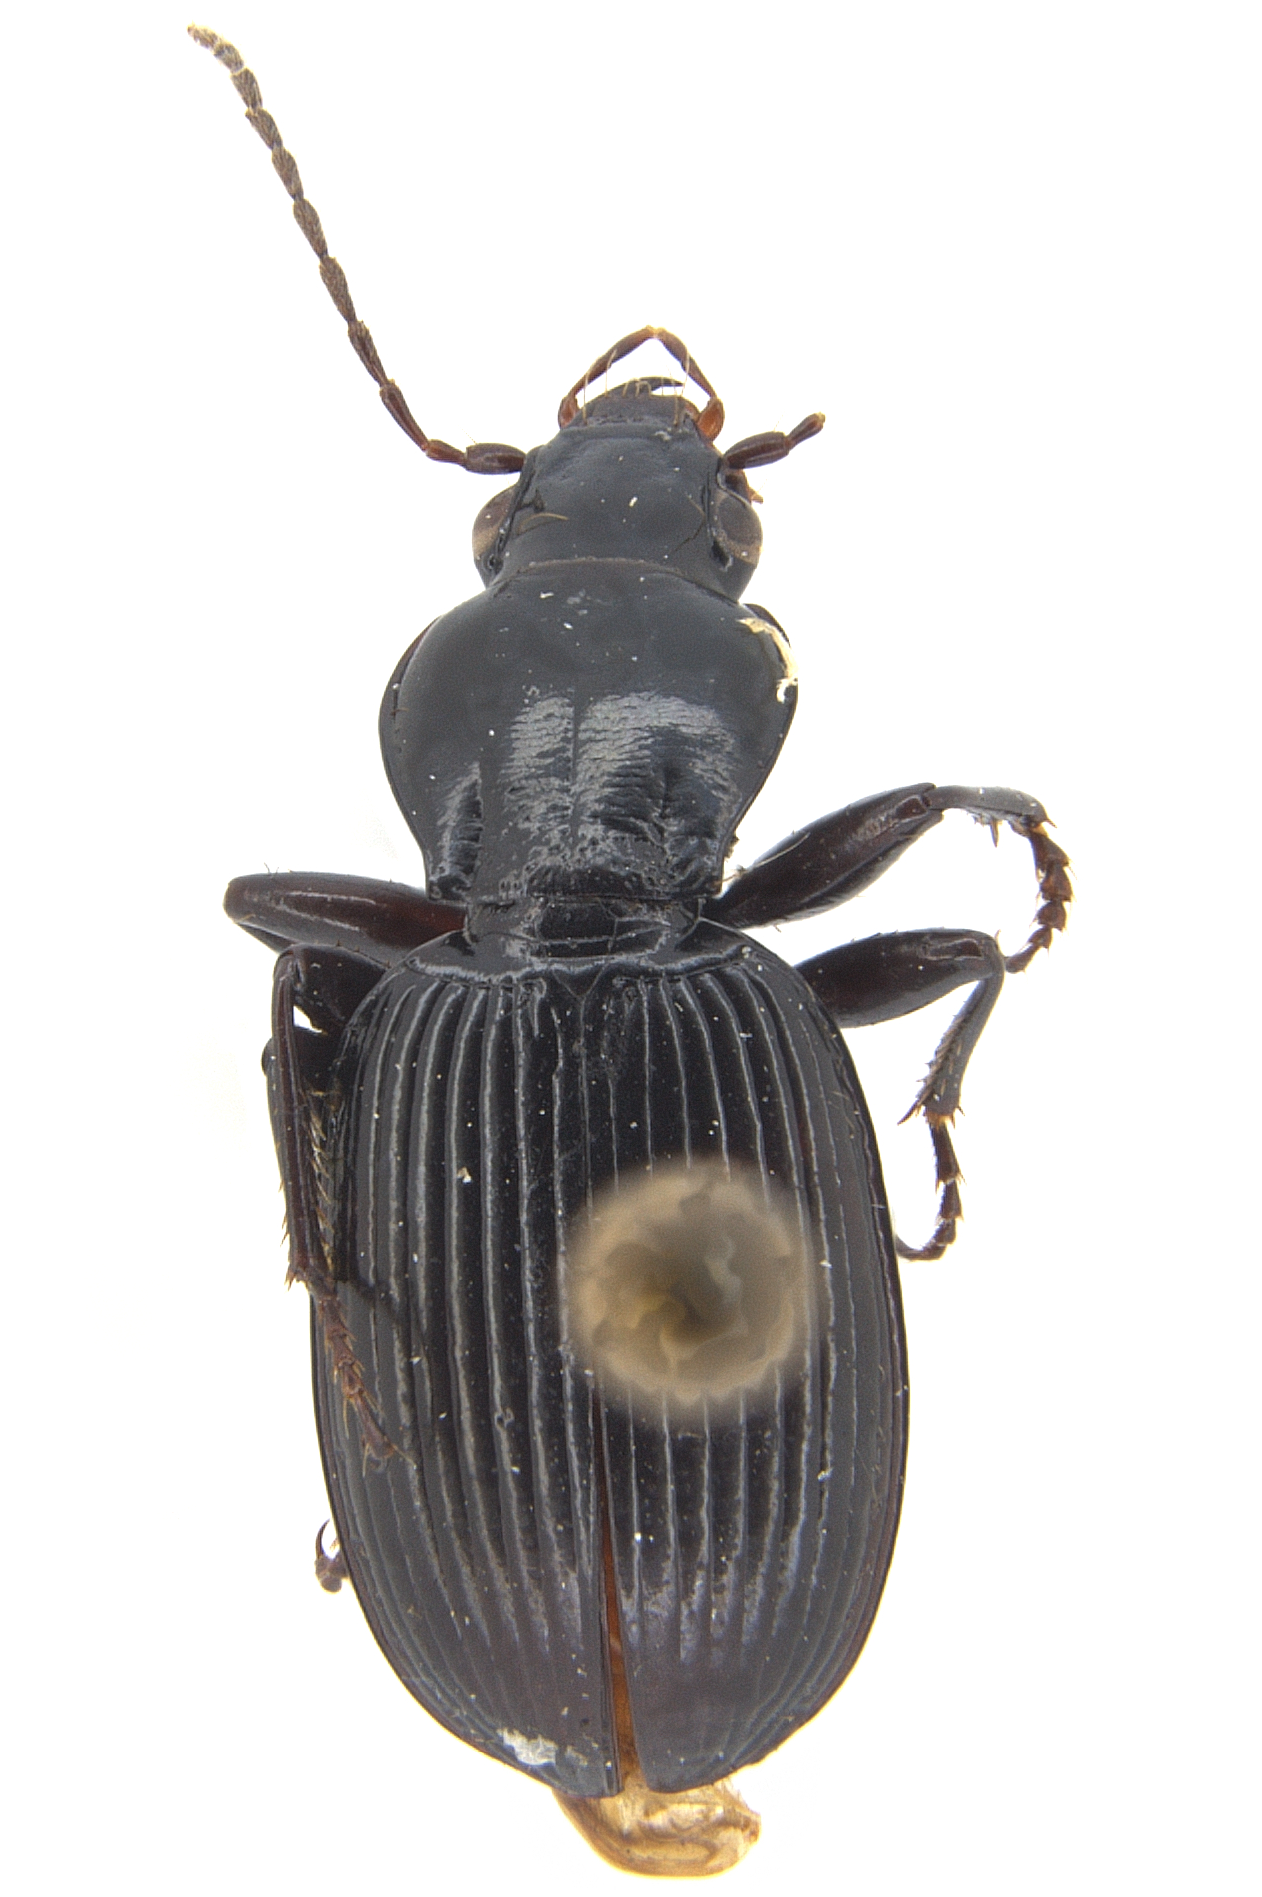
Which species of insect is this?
Gastrellarius honestus
